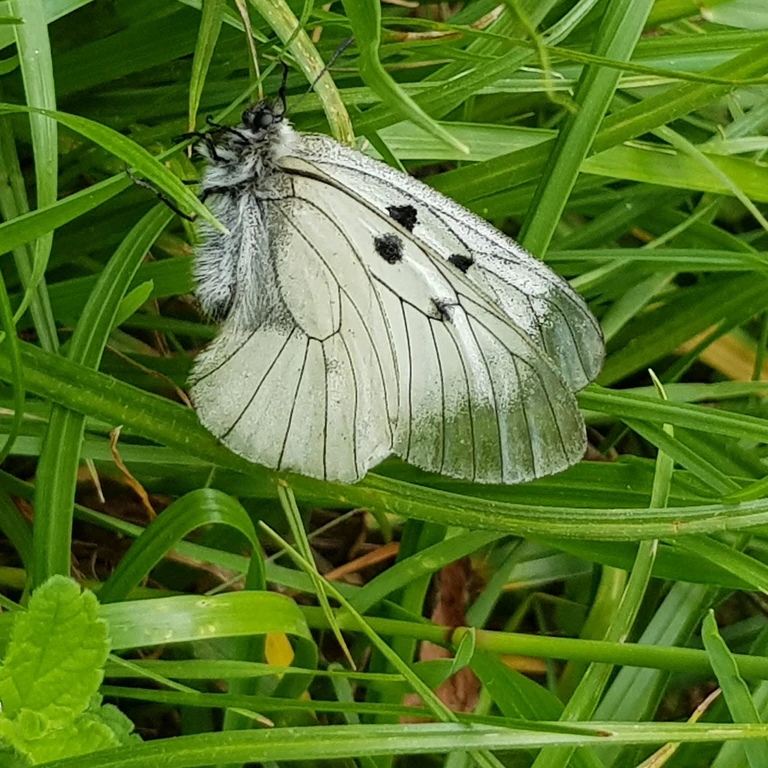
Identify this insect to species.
Parnassius mnemosyne
